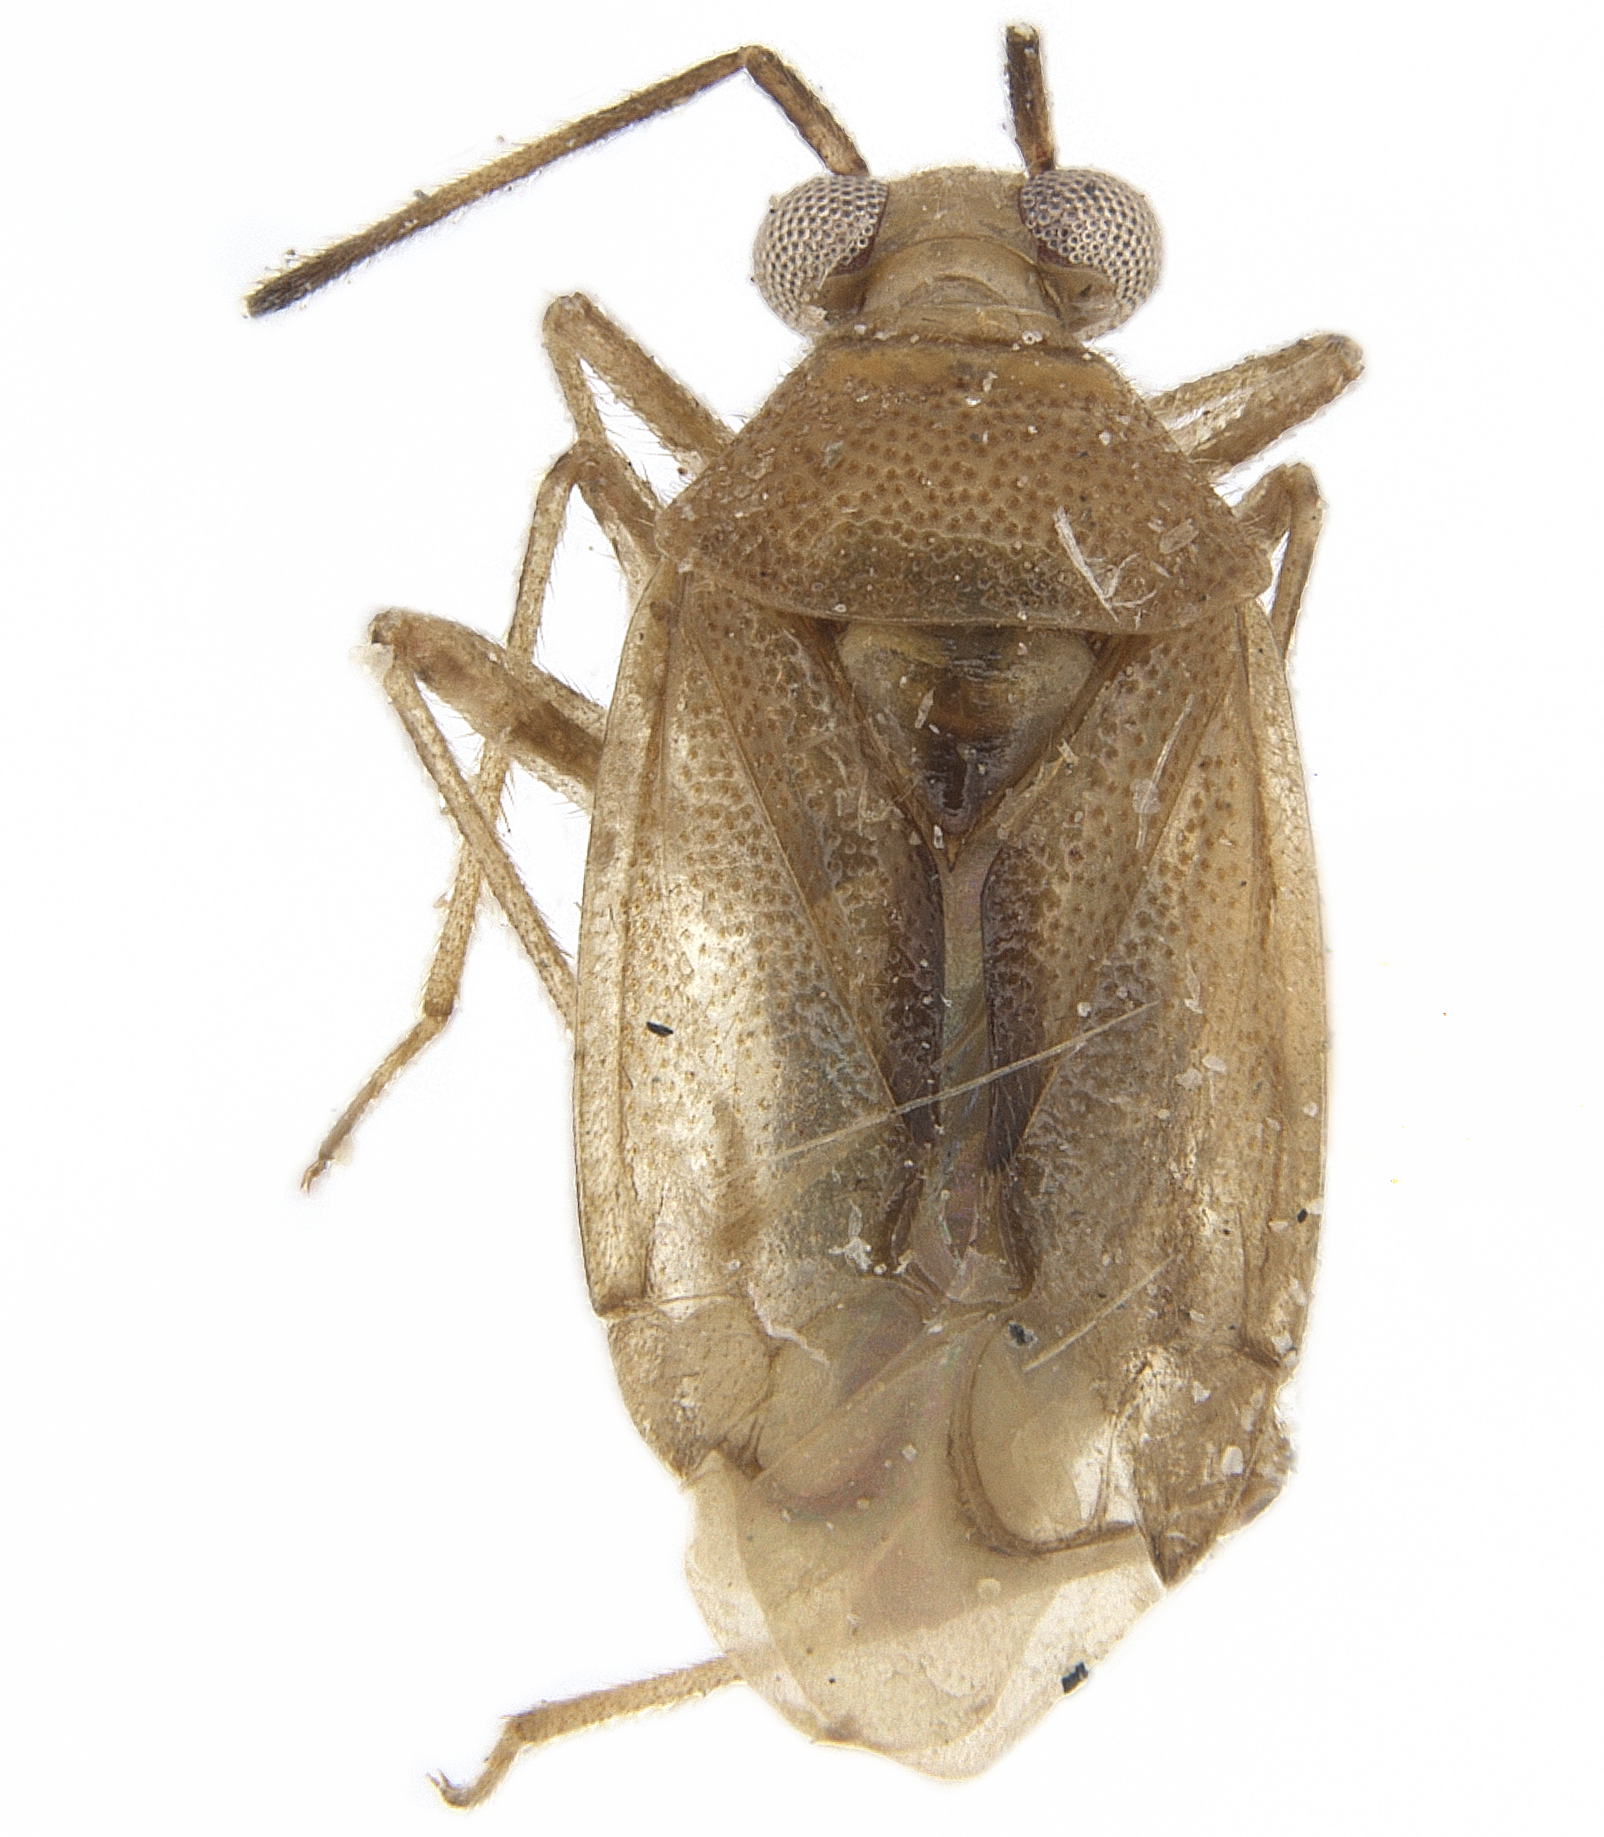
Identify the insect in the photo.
Papuacoris vittatus
